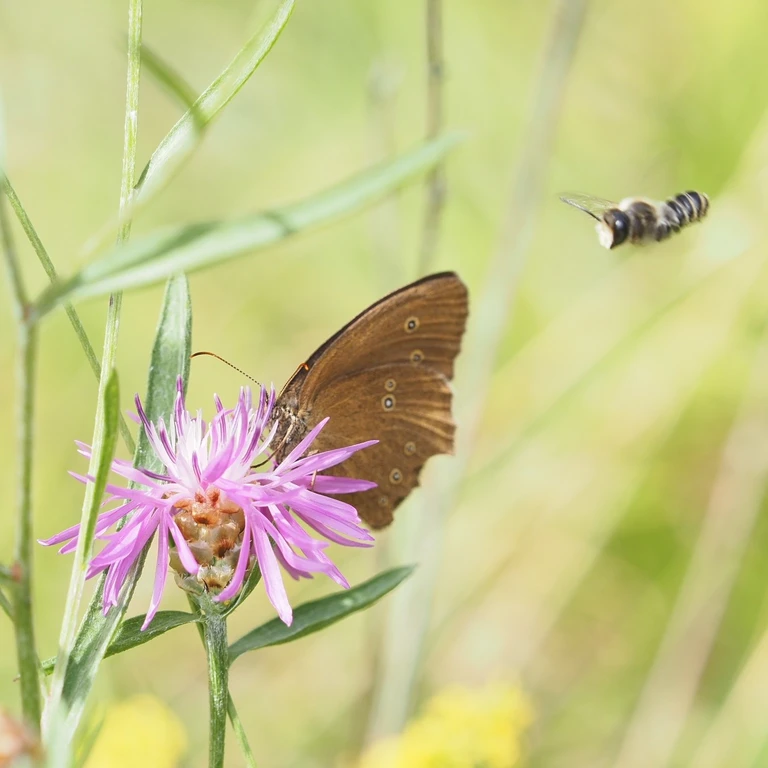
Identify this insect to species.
Aphantopus hyperantus
